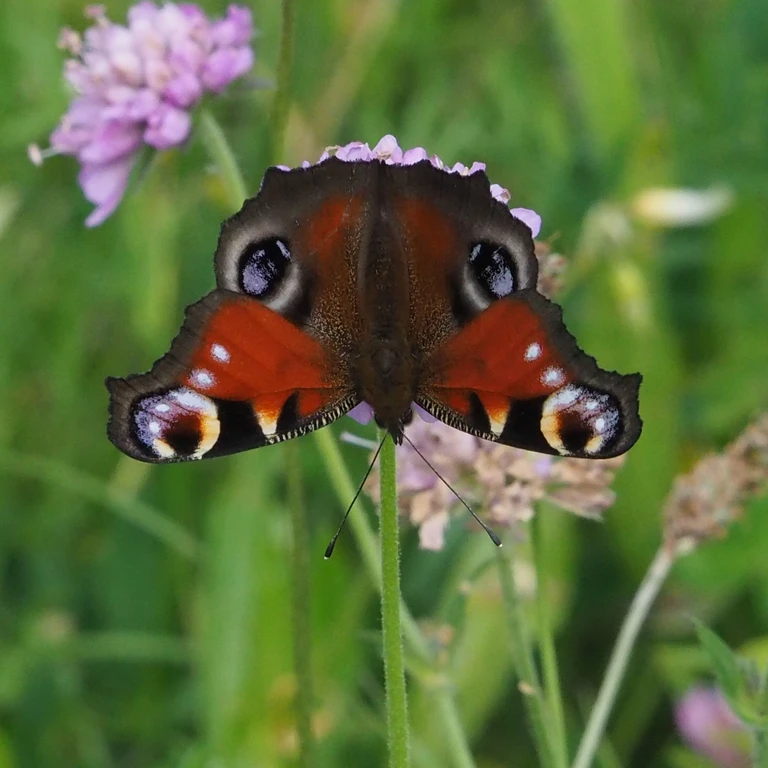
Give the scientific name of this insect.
Aglais io
